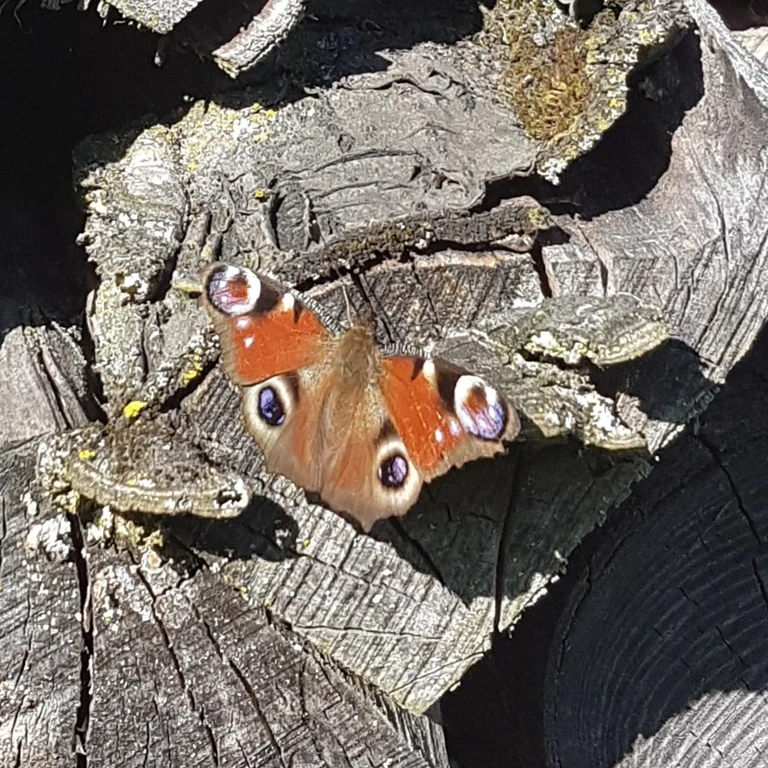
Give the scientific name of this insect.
Aglais io
